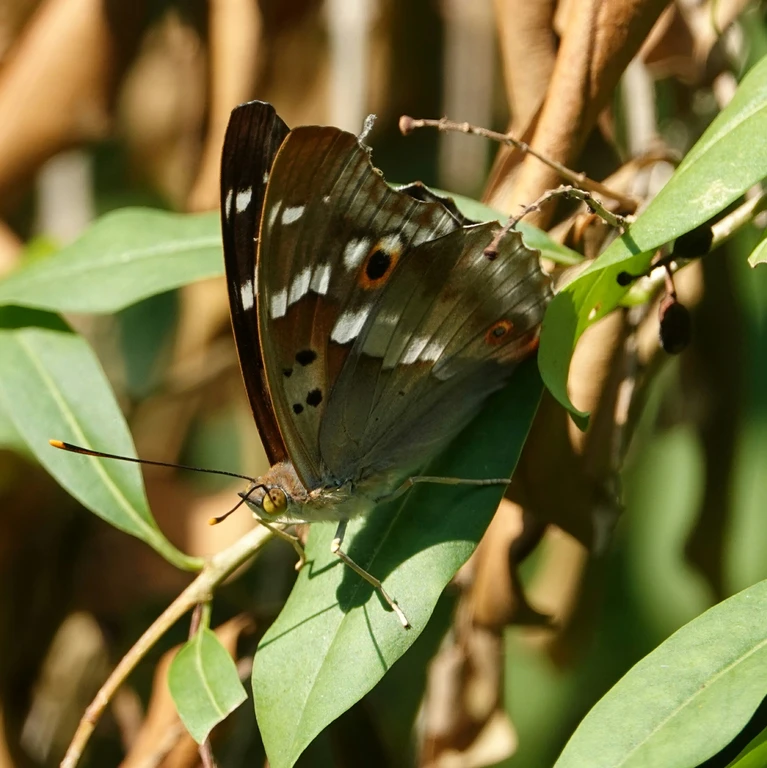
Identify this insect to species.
Apatura ilia
